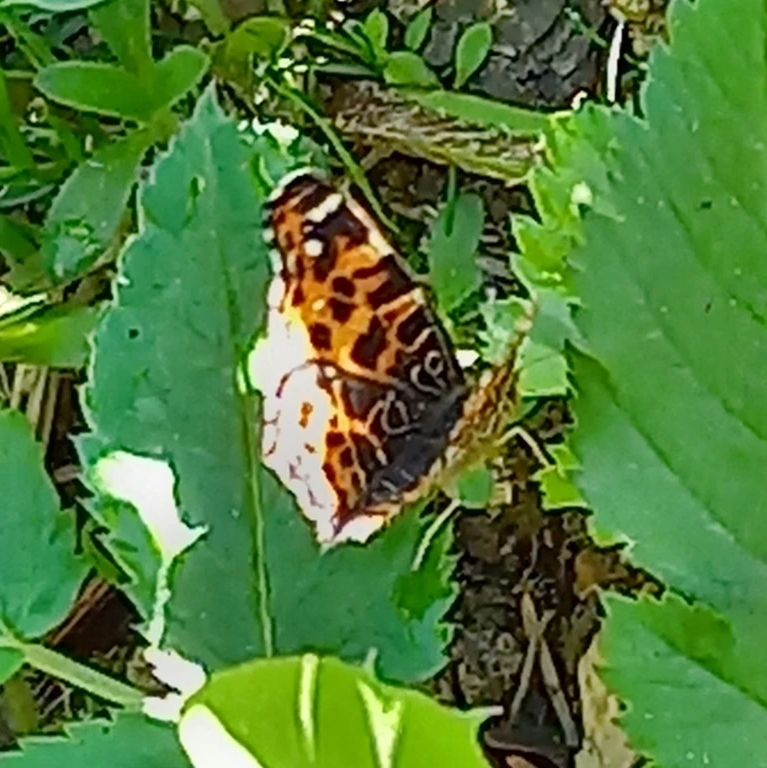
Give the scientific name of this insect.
Araschnia levana
